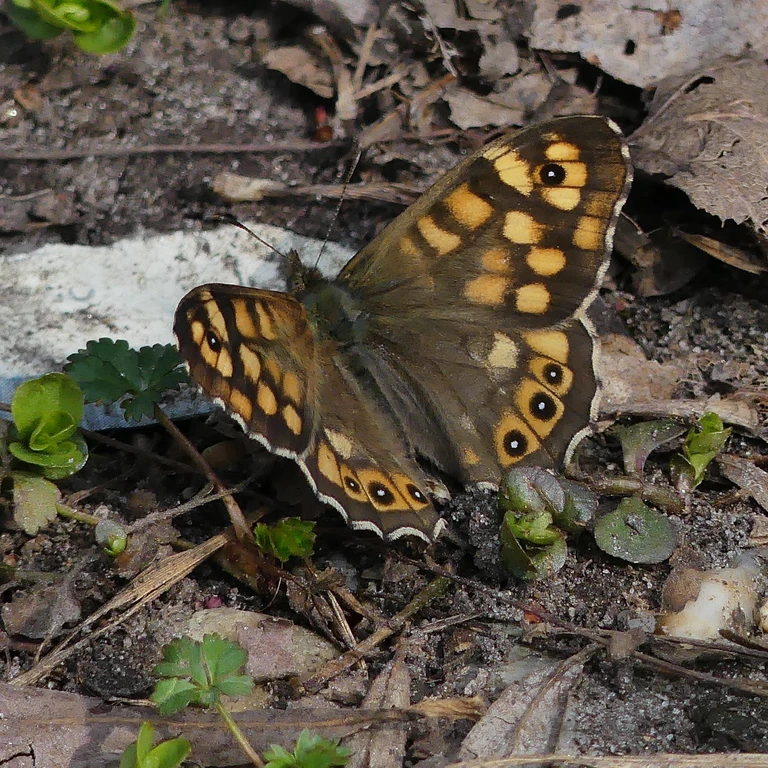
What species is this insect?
Pararge aegeria
